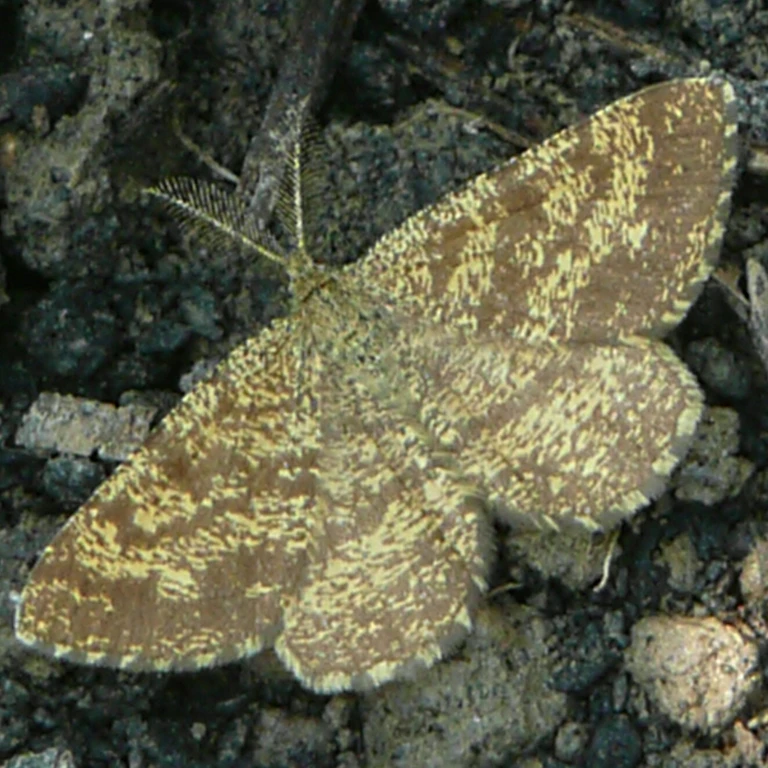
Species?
Ematurga atomaria
